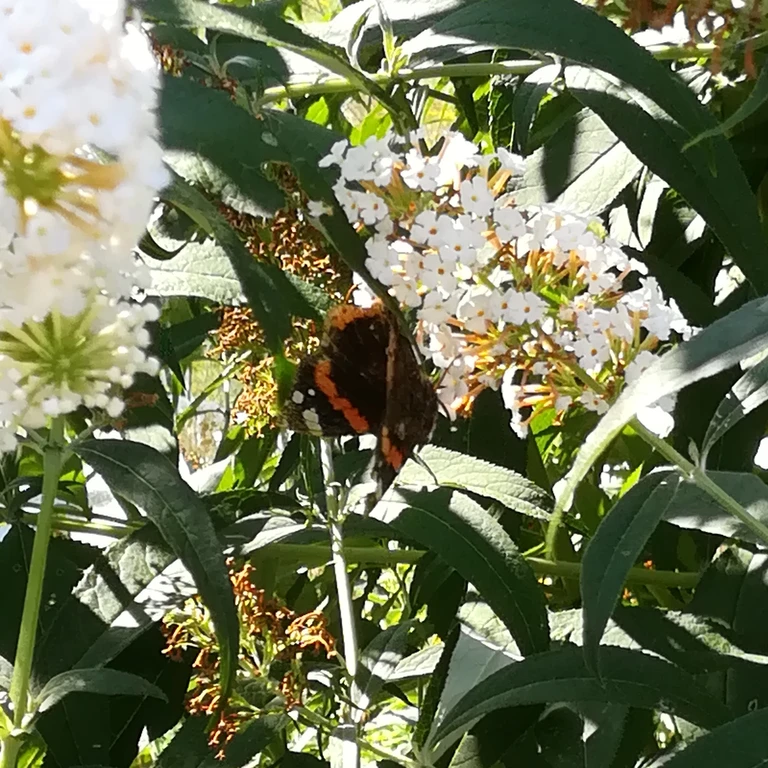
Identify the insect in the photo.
Vanessa atalanta
